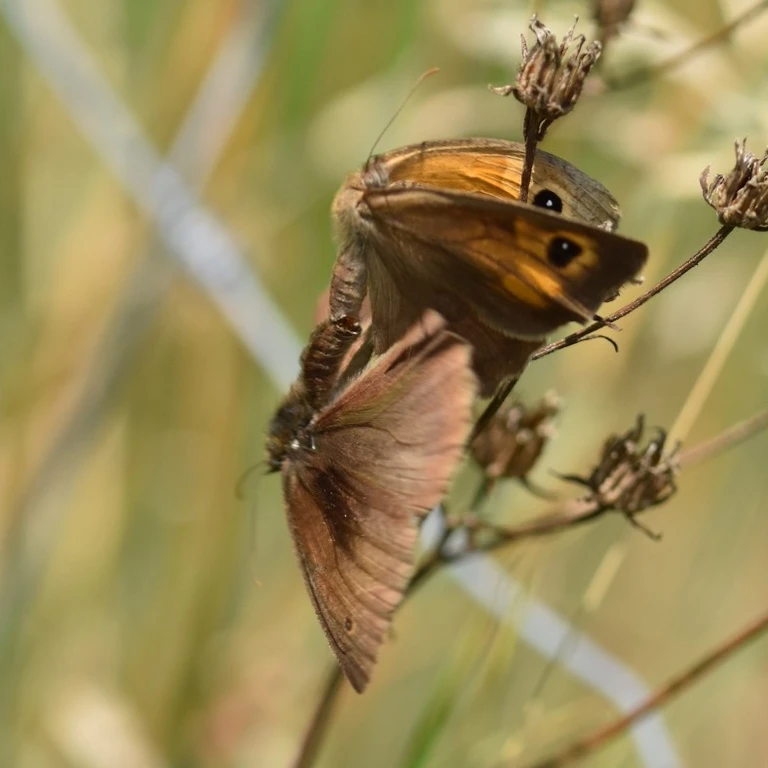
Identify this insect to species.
Maniola jurtina
